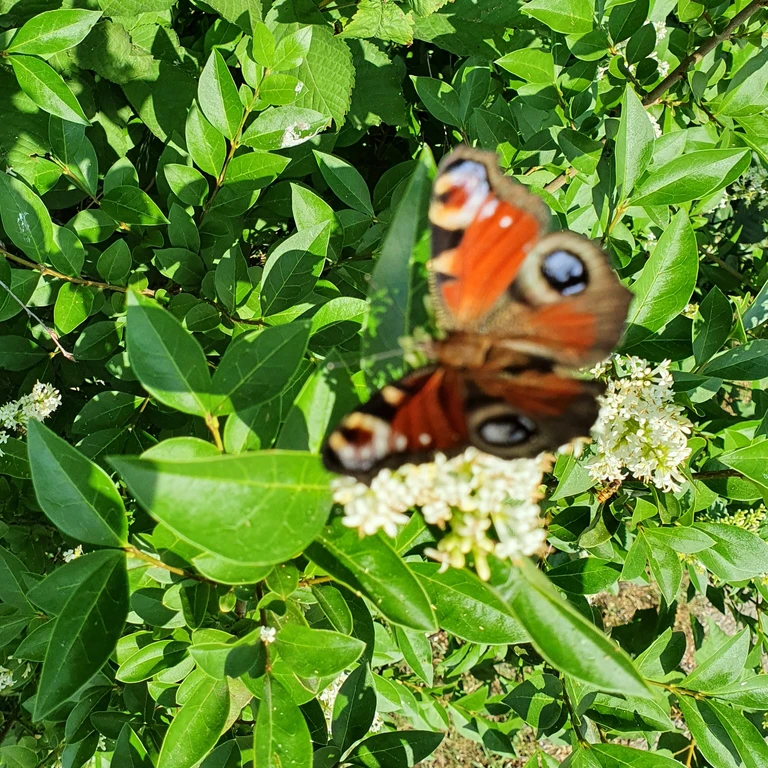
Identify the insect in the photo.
Aglais io
